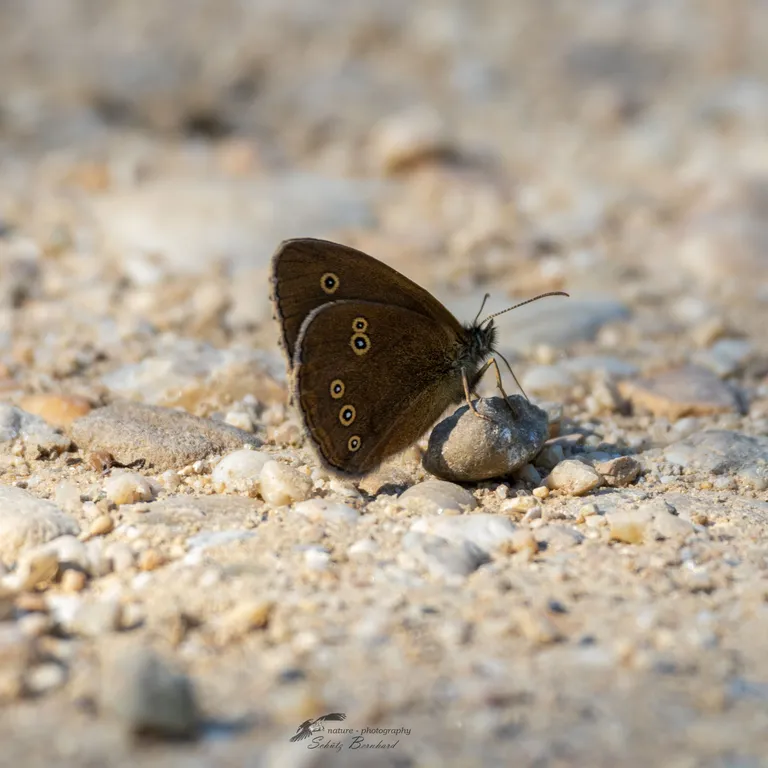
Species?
Aphantopus hyperantus
